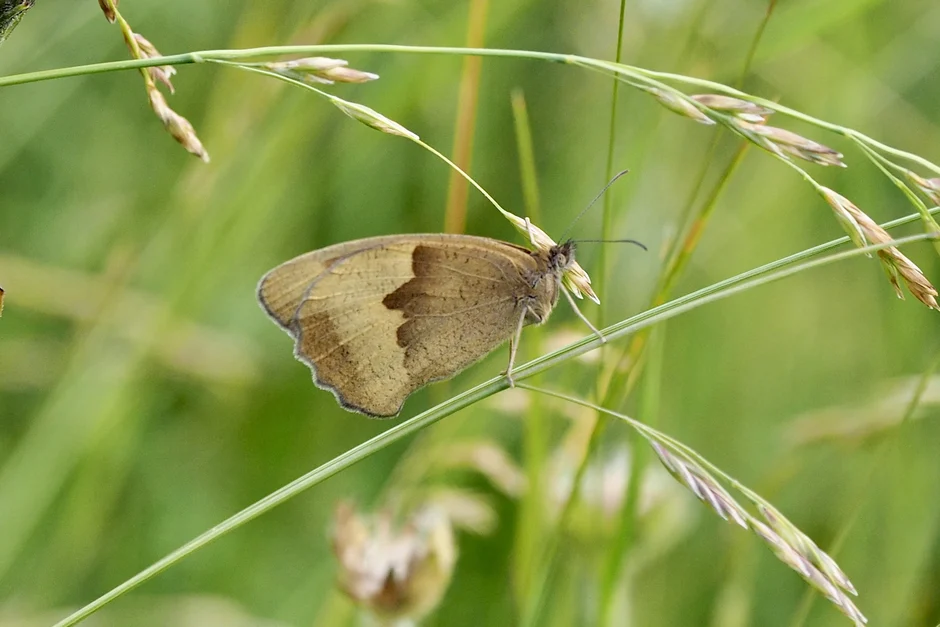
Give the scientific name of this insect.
Maniola jurtina
